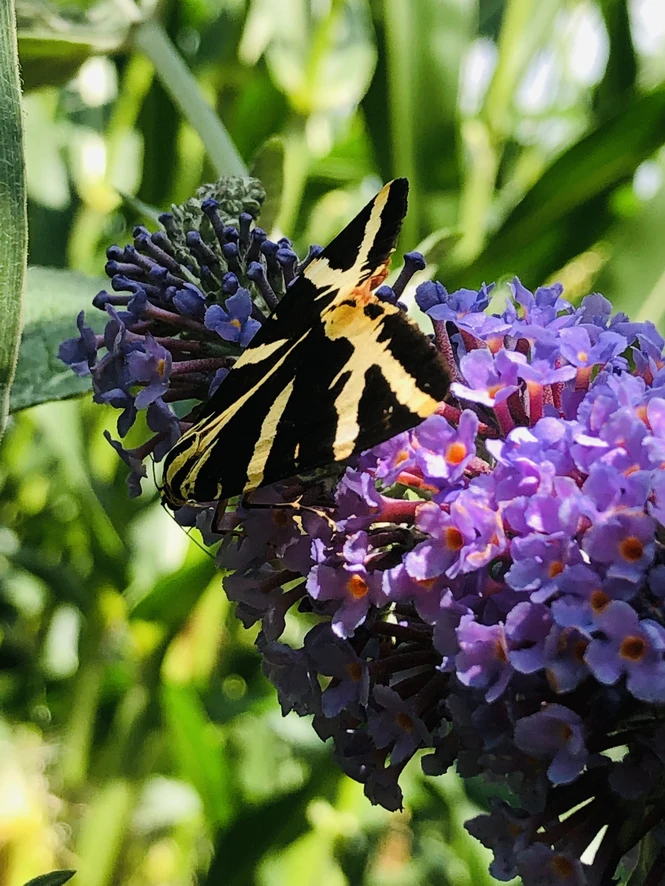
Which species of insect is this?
Euplagia quadripunctaria
